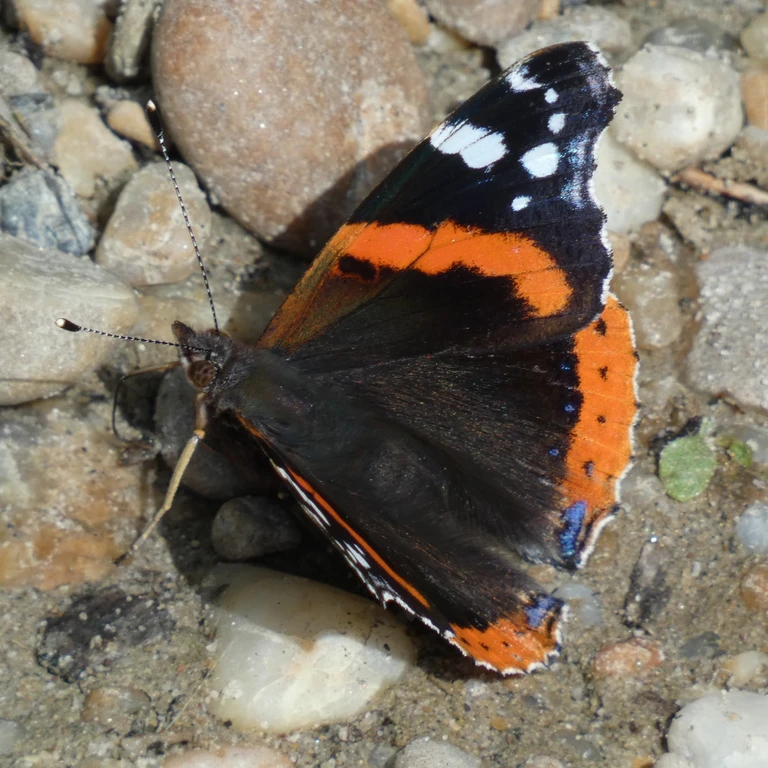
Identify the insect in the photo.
Vanessa atalanta
